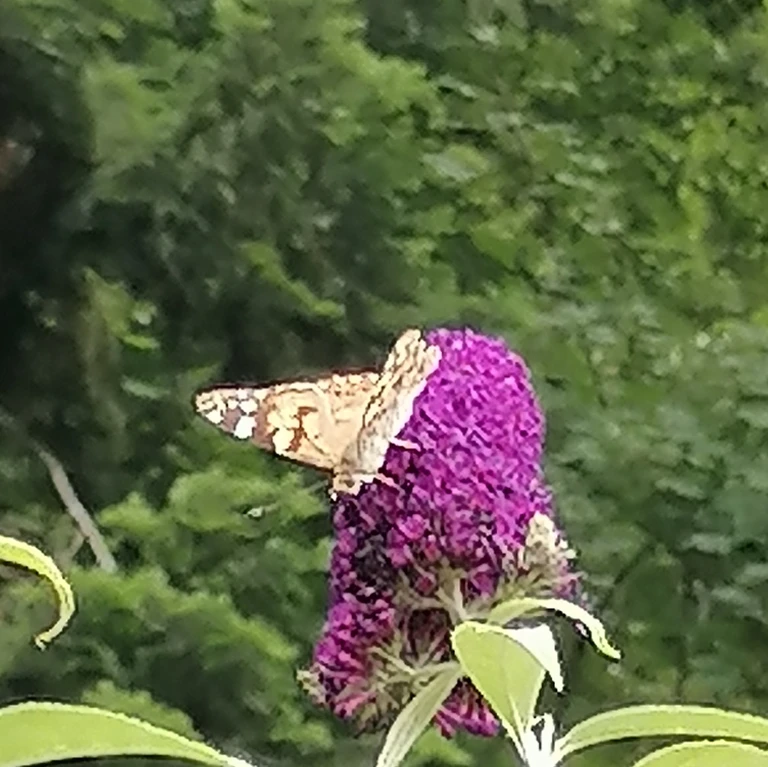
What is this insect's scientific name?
Vanessa cardui
